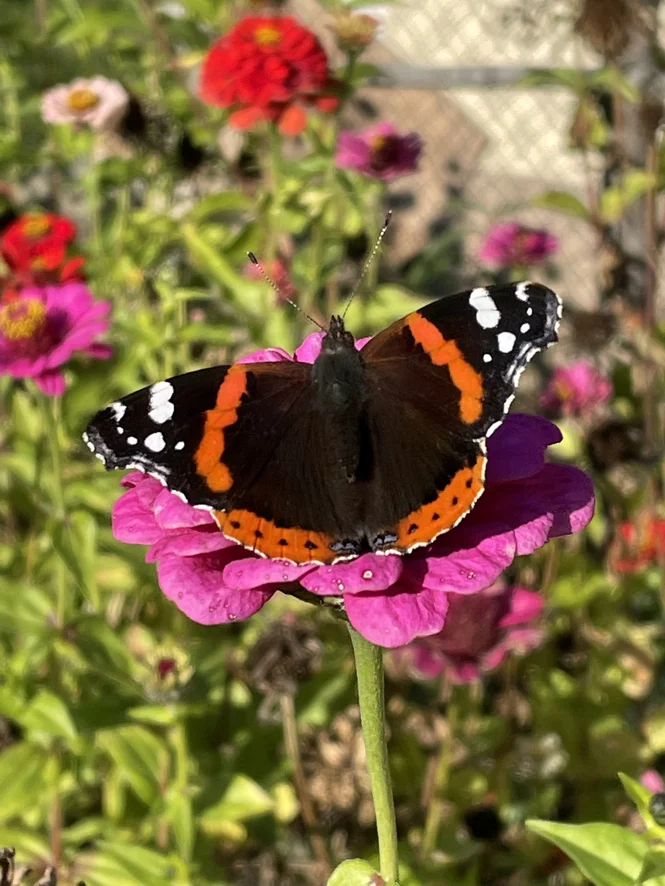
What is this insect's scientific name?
Vanessa atalanta
